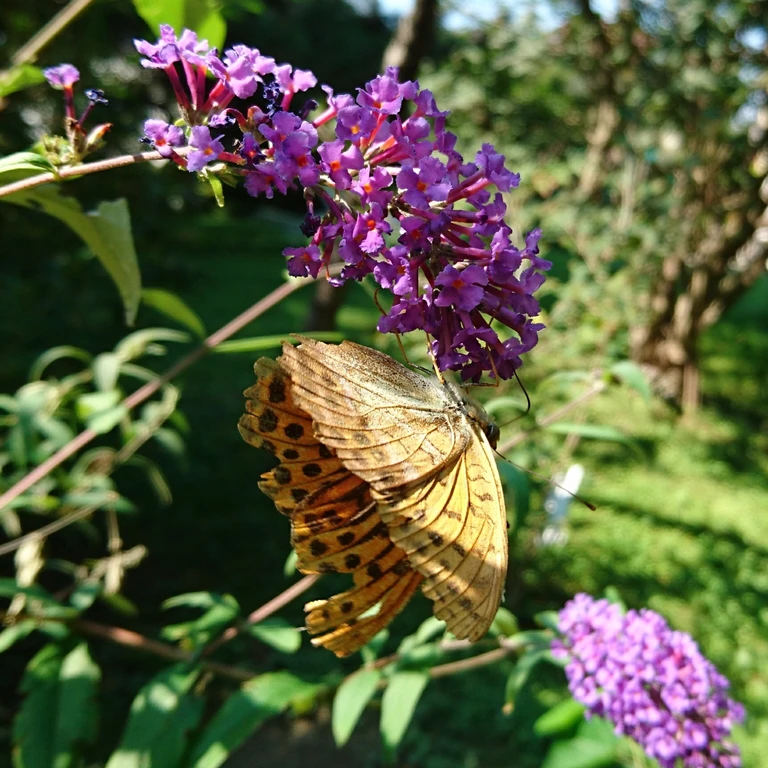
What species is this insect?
Argynnis paphia
